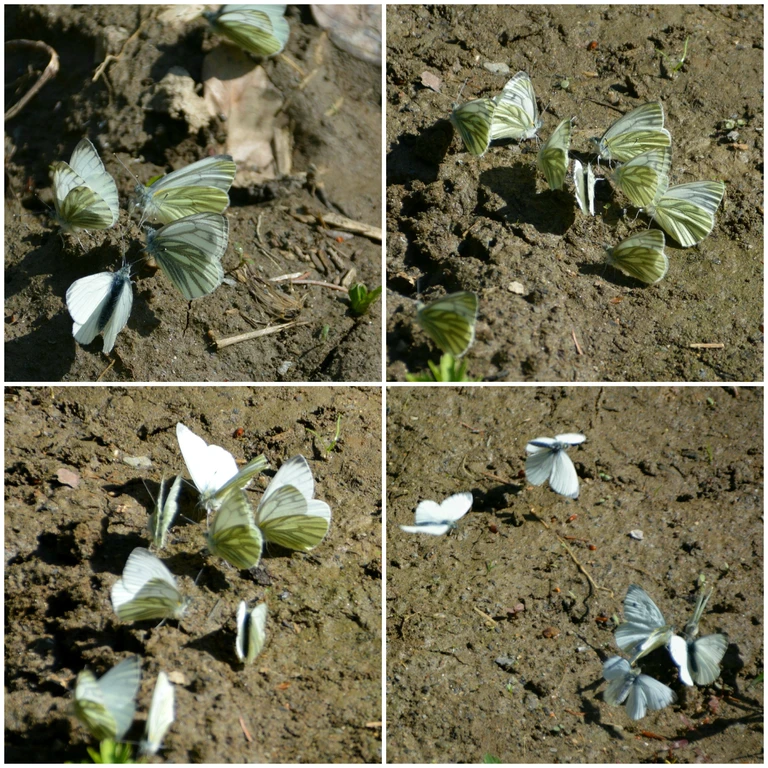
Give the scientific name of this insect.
Pieris napi
